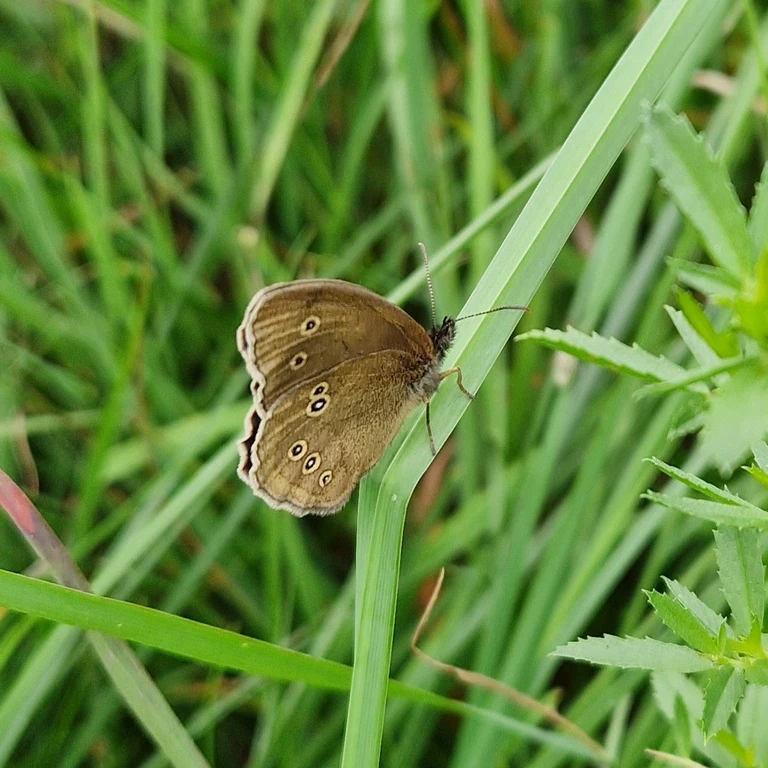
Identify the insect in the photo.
Aphantopus hyperantus
